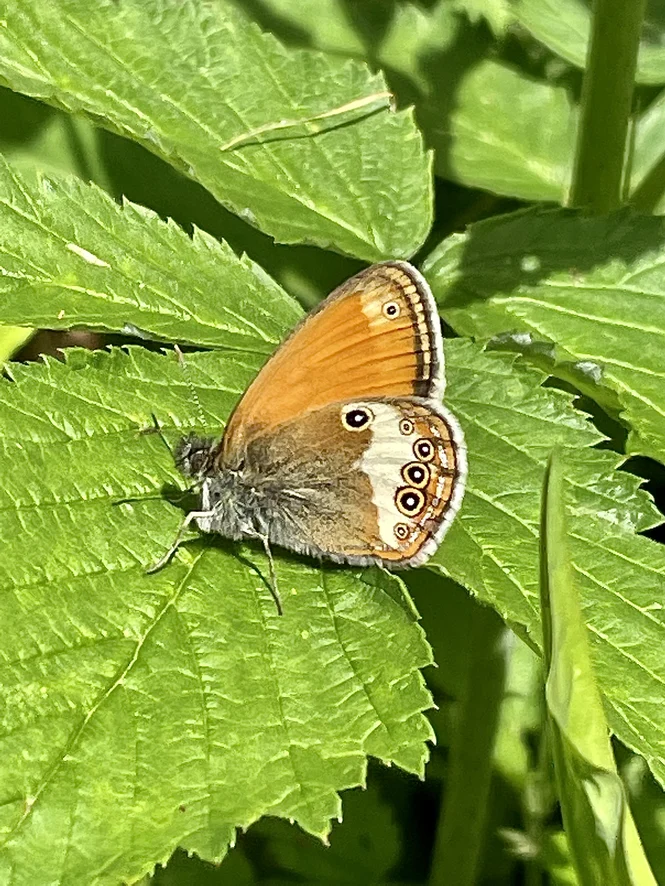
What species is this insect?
Coenonympha arcania
